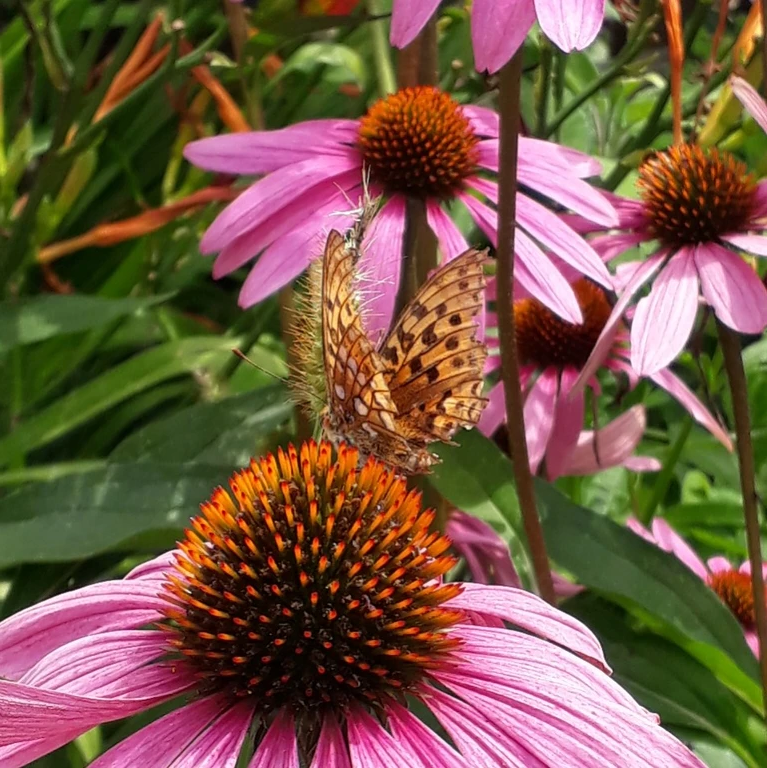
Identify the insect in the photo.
Fabriciana adippe
